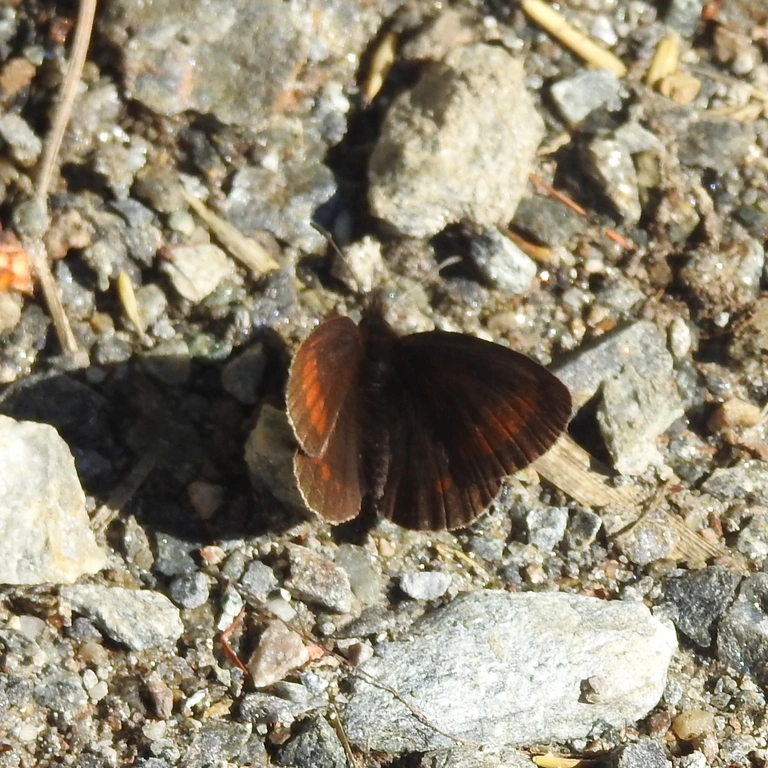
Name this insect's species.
Erebia pharte
